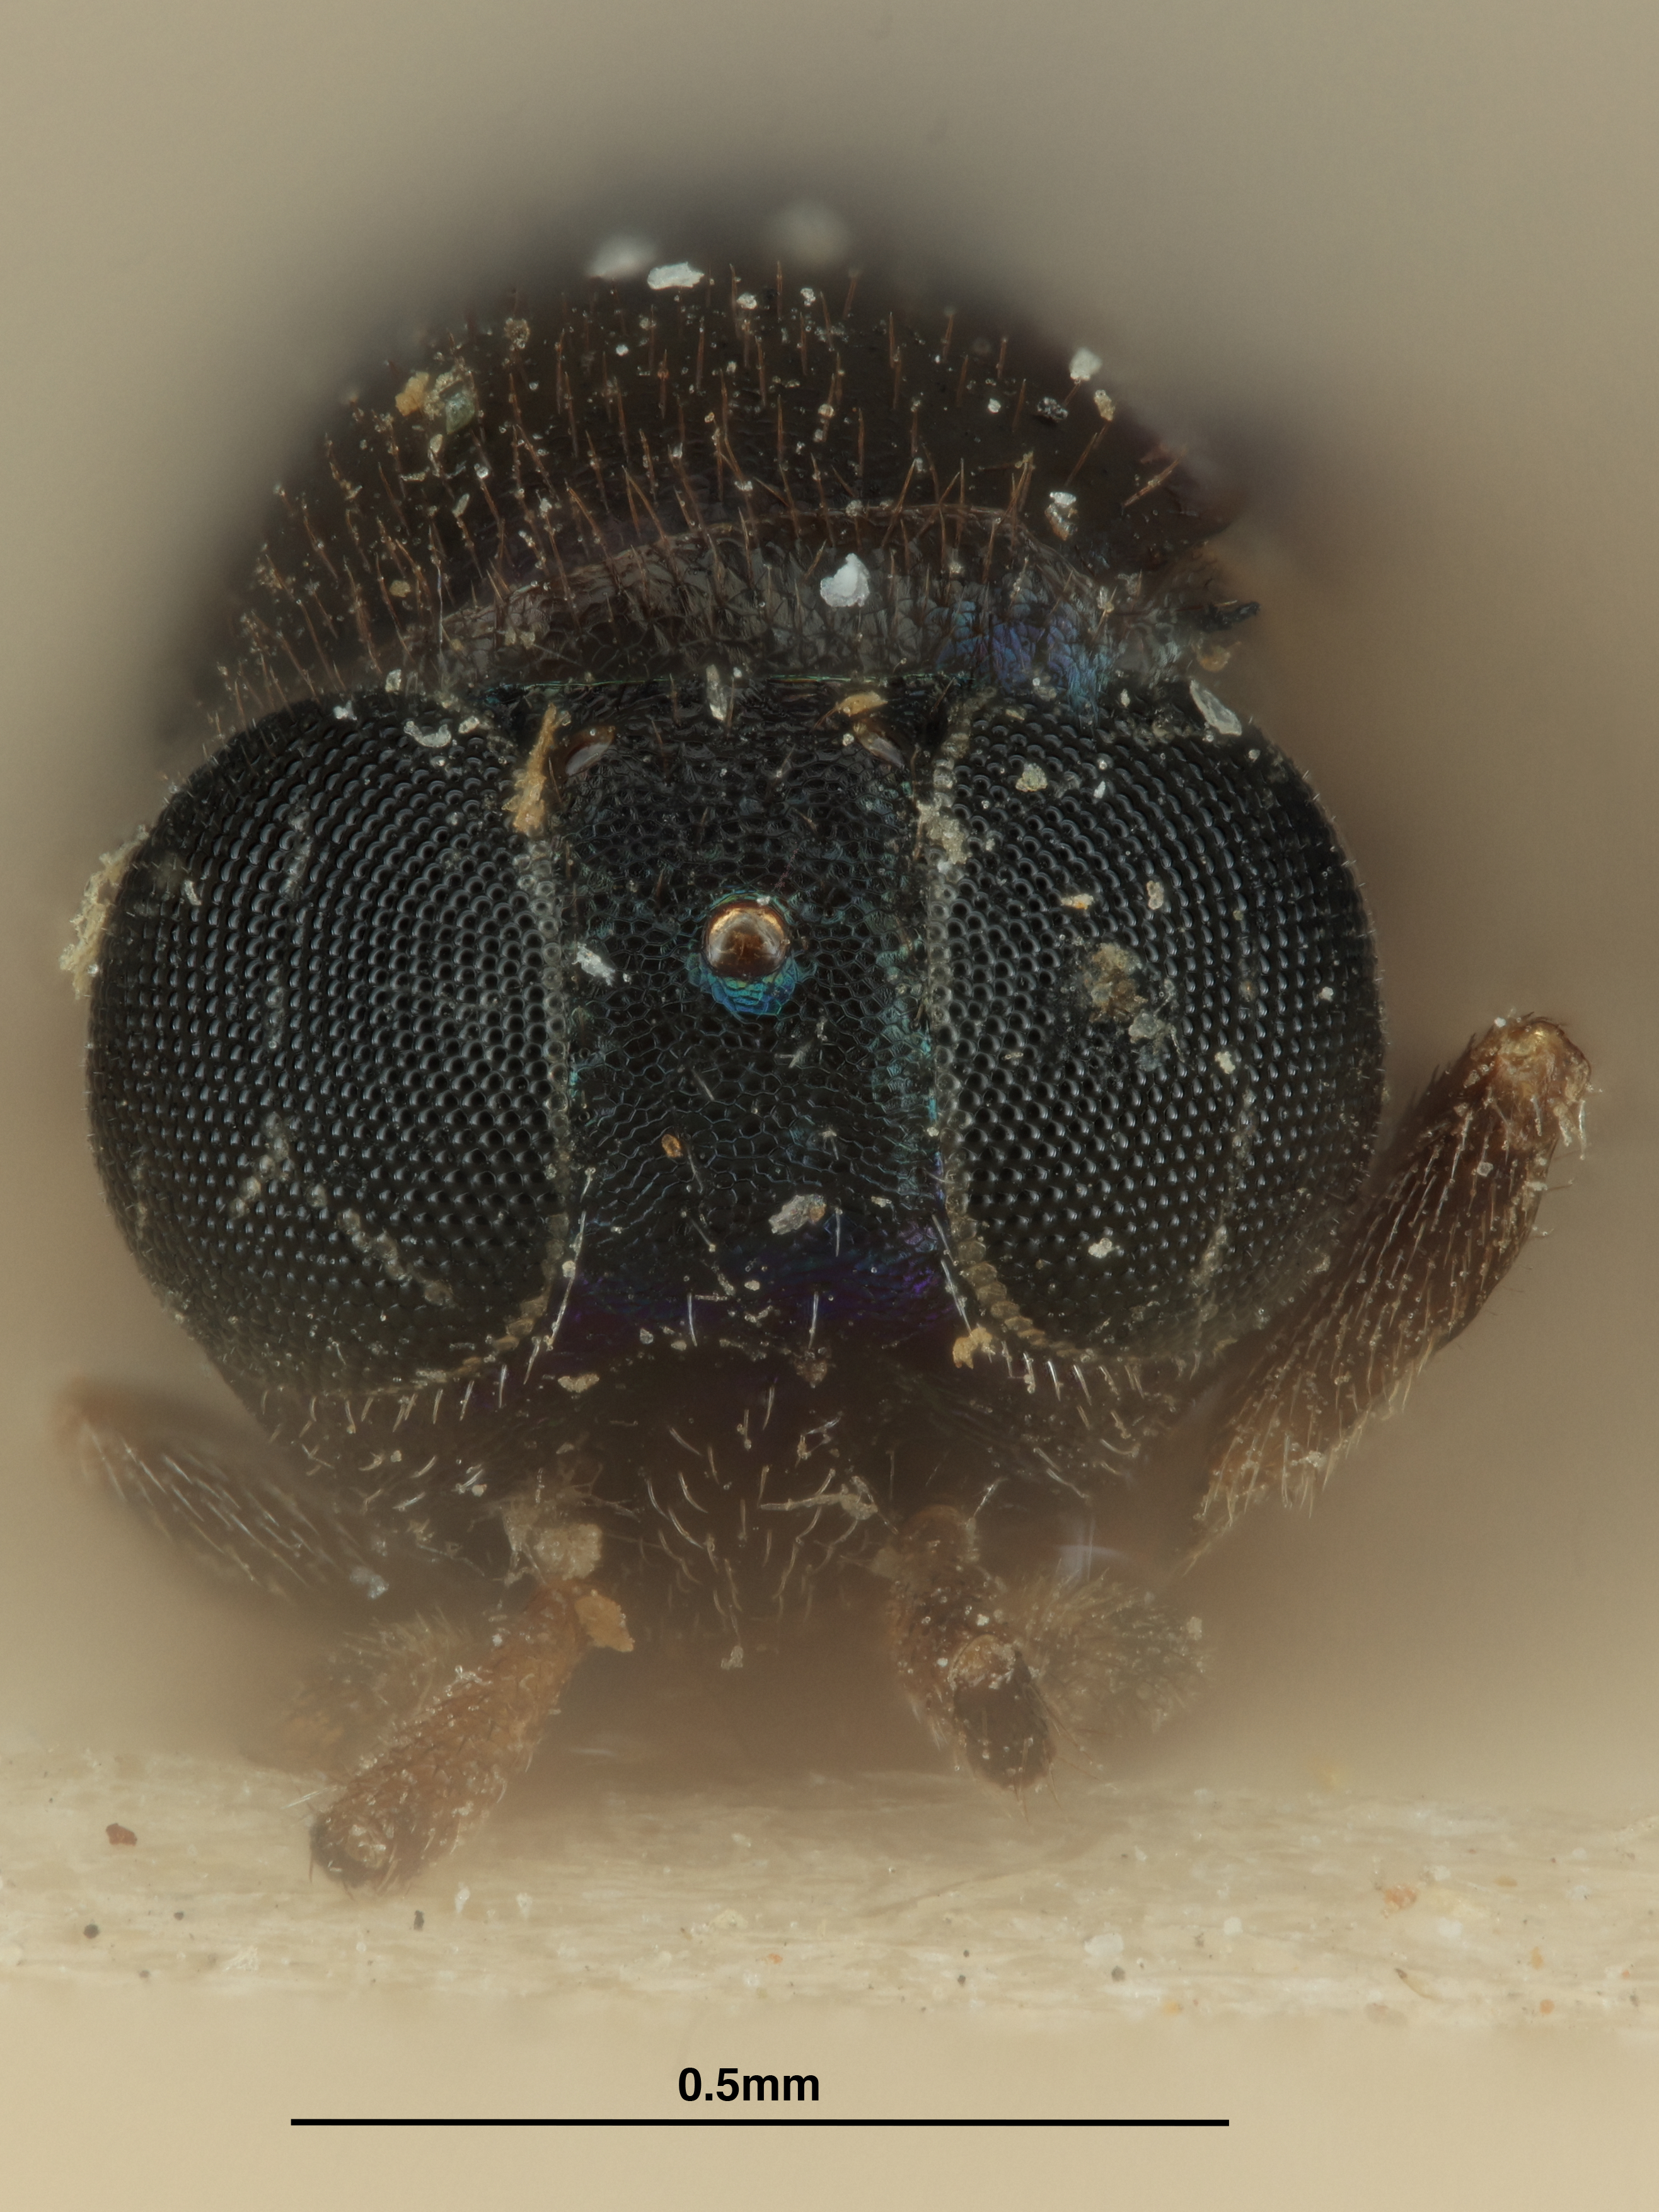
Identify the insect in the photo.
Bothriothorax oleae
